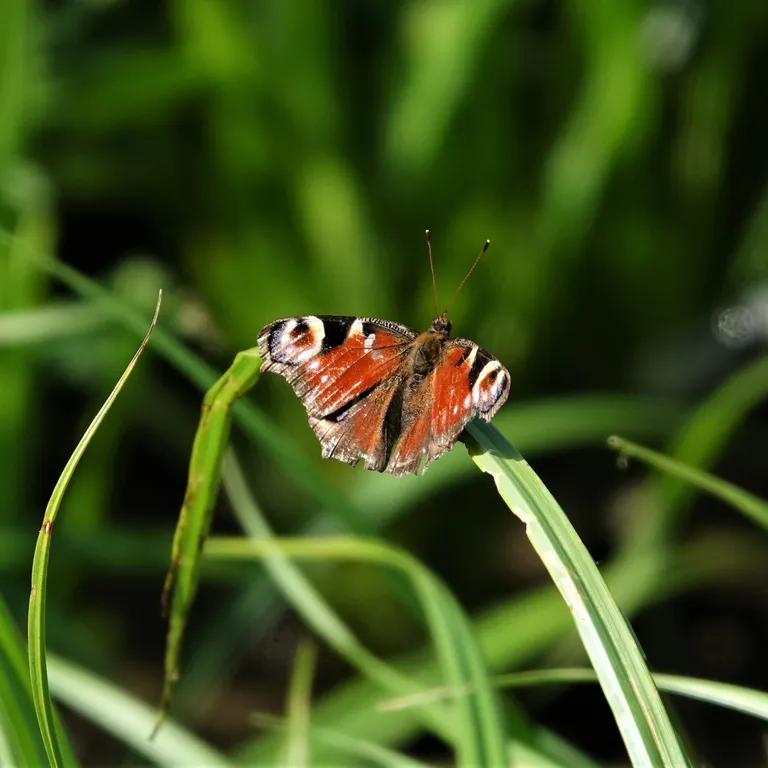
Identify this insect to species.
Aglais io
